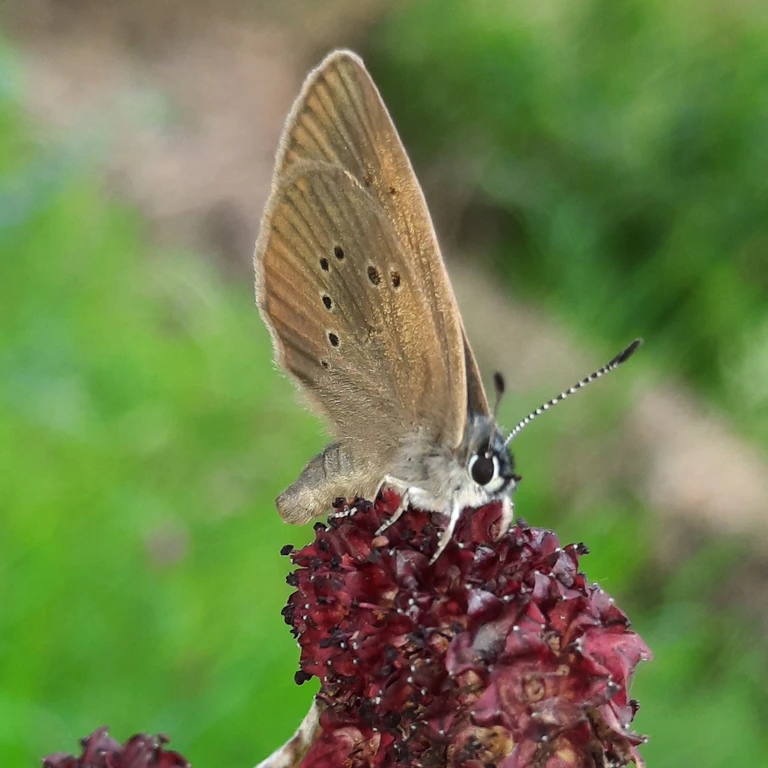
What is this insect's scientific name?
Phengaris nausithous (also Maculinea nausithous)
